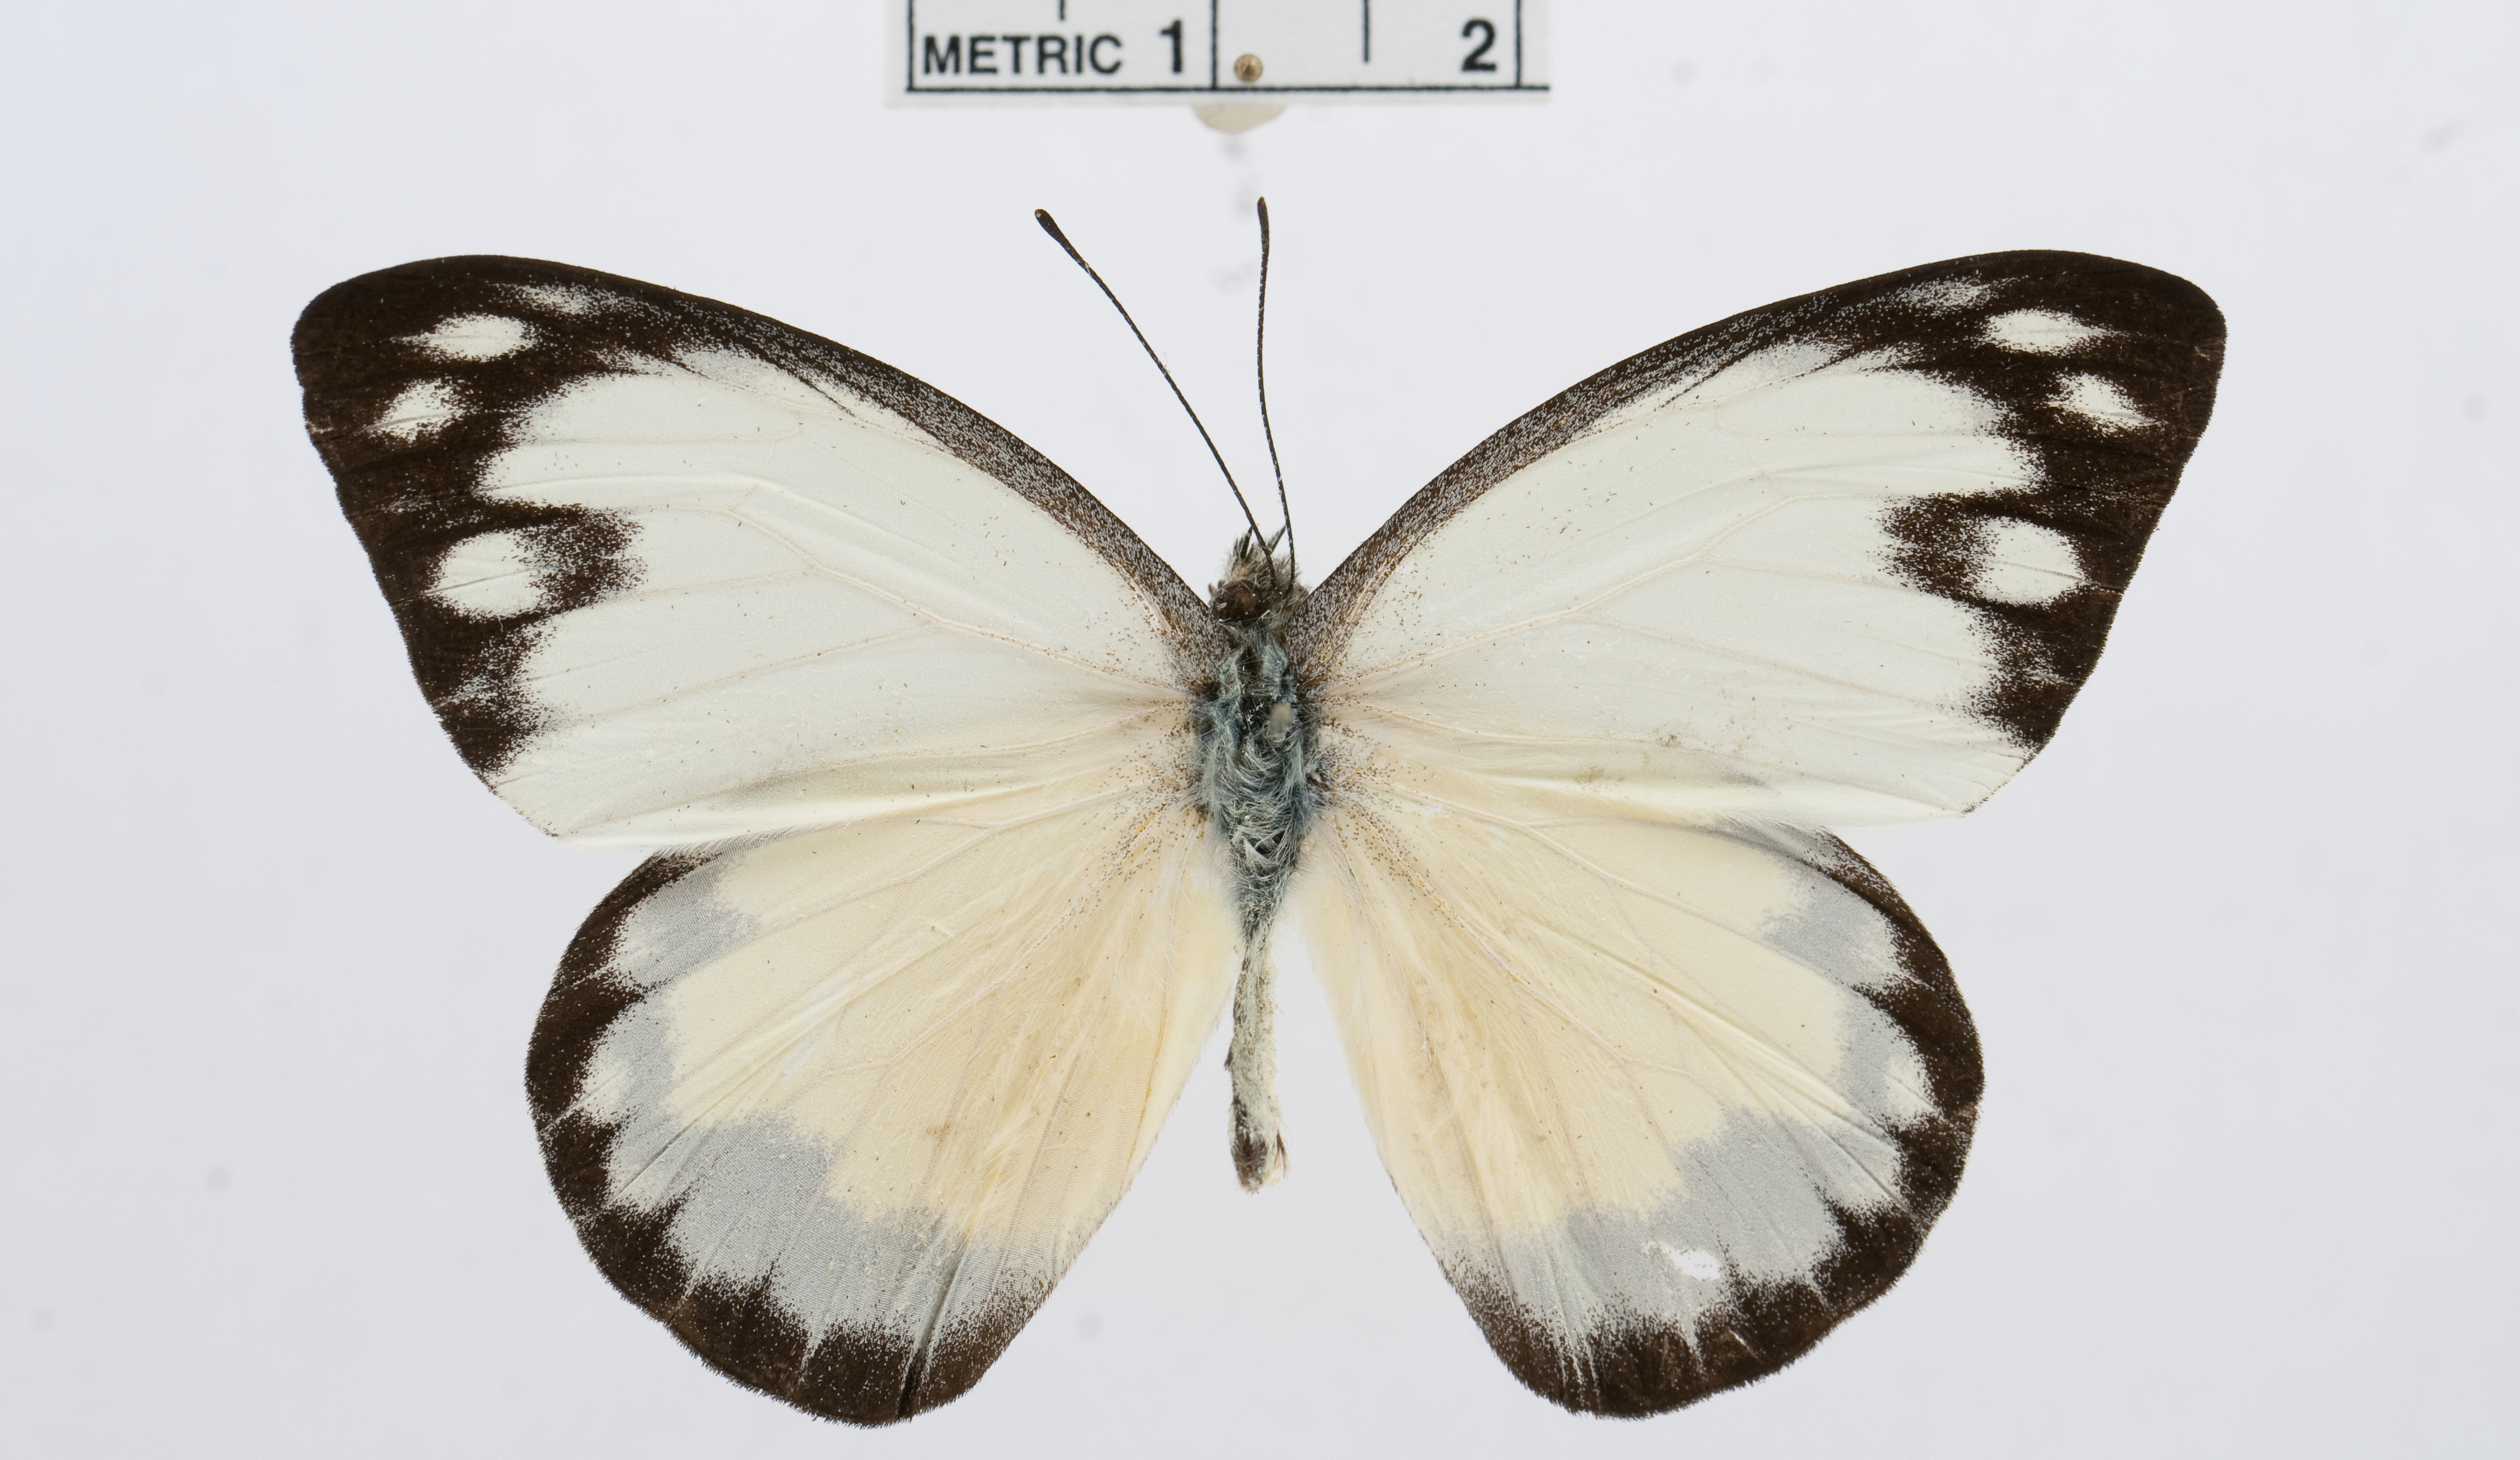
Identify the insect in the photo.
Appias waltraude
